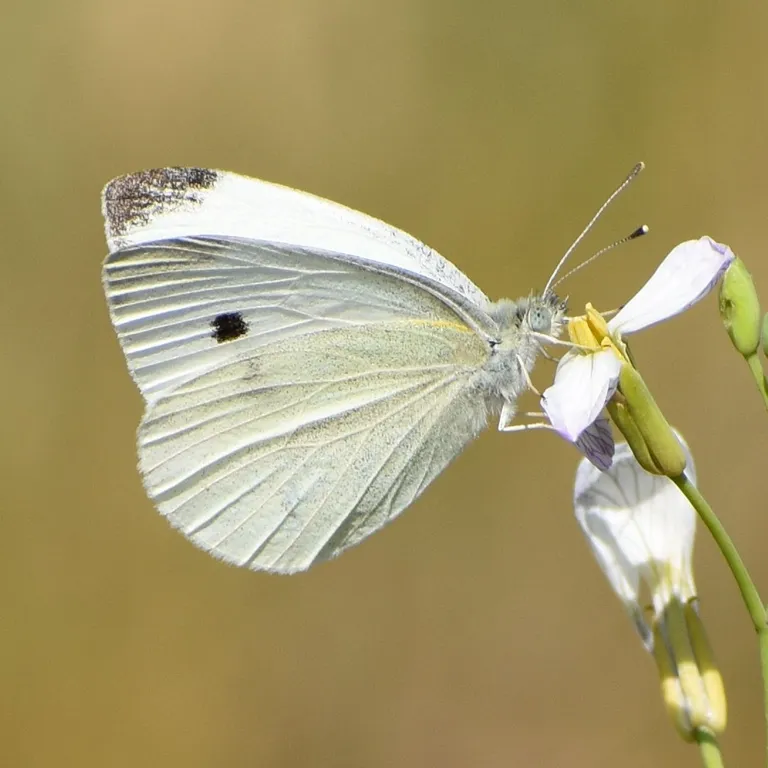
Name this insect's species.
Pieris rapae
